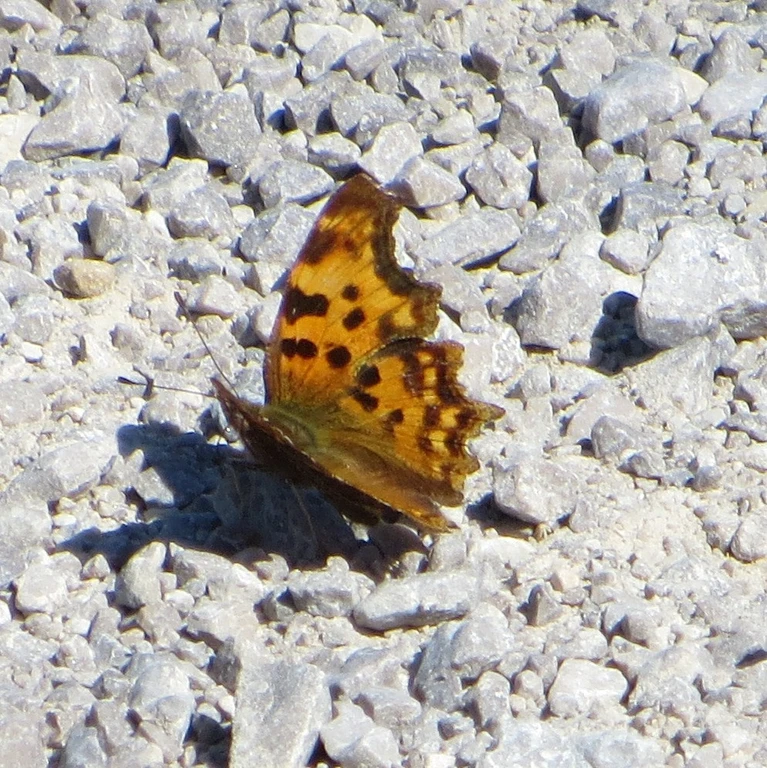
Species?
Polygonia c-album
